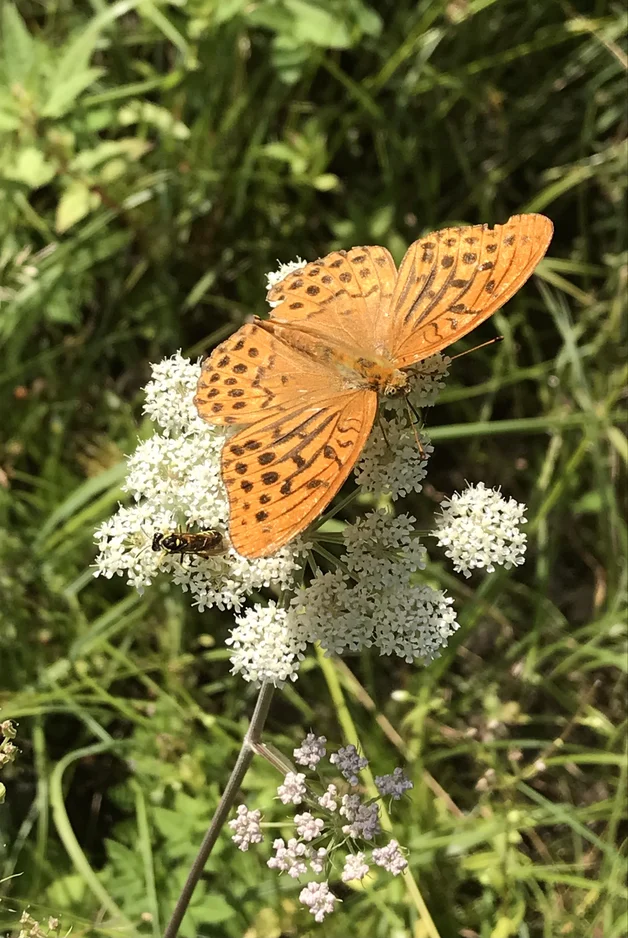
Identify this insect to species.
Argynnis paphia
